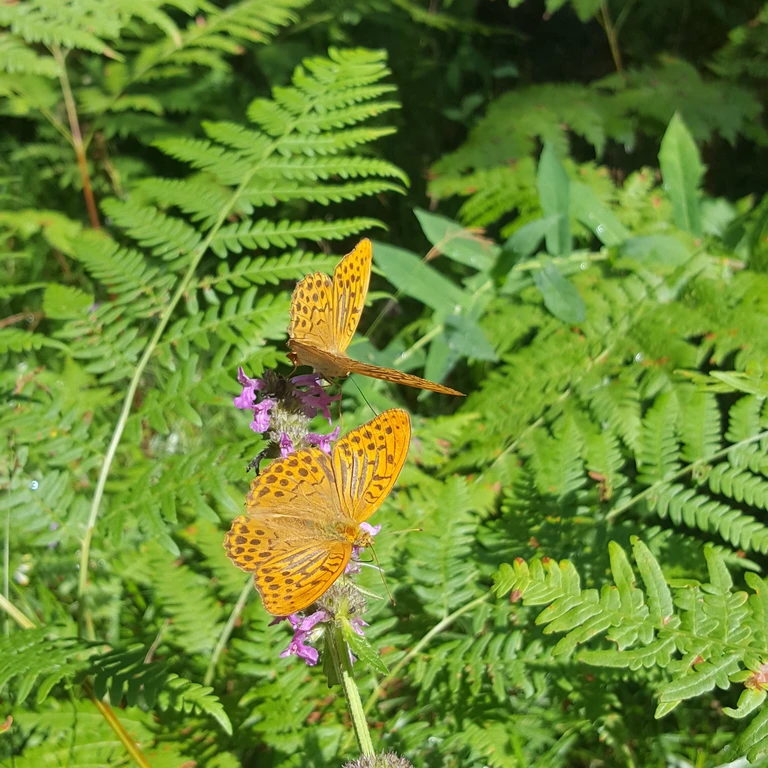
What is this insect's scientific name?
Argynnis paphia
